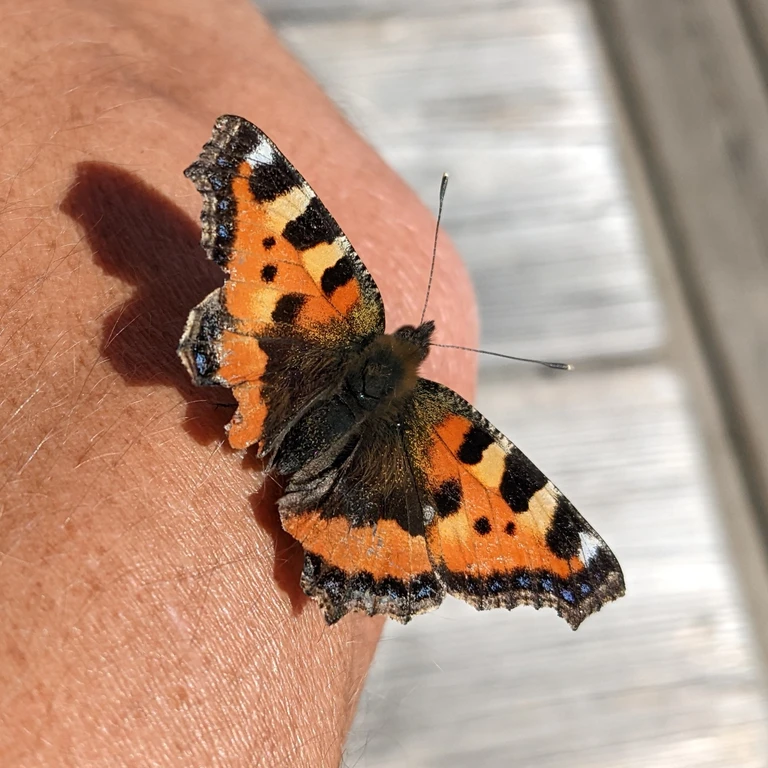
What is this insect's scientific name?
Aglais urticae
